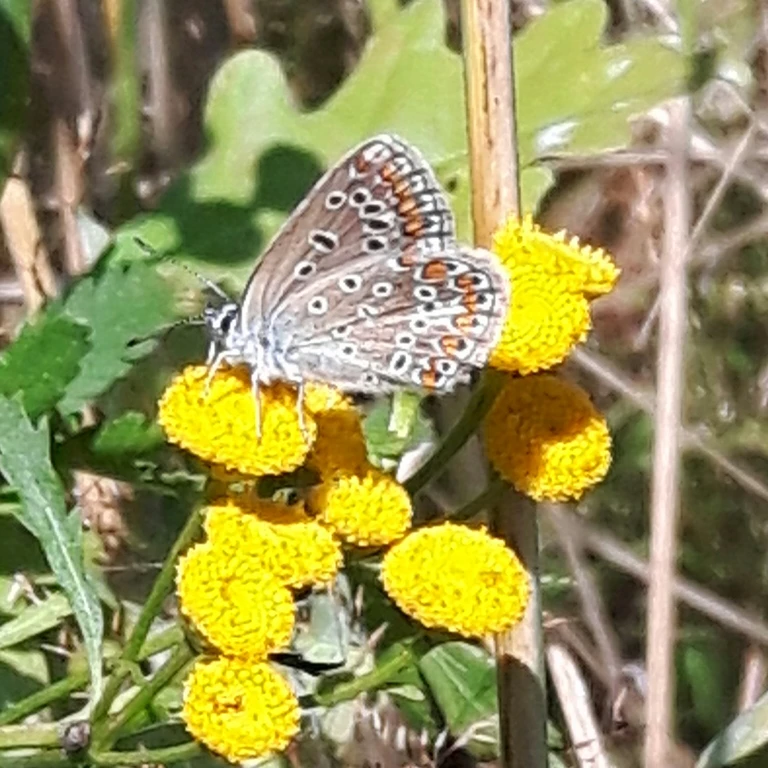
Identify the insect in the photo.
Polyommatus icarus
